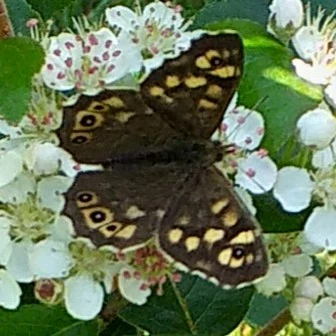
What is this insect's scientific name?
Pararge aegeria
